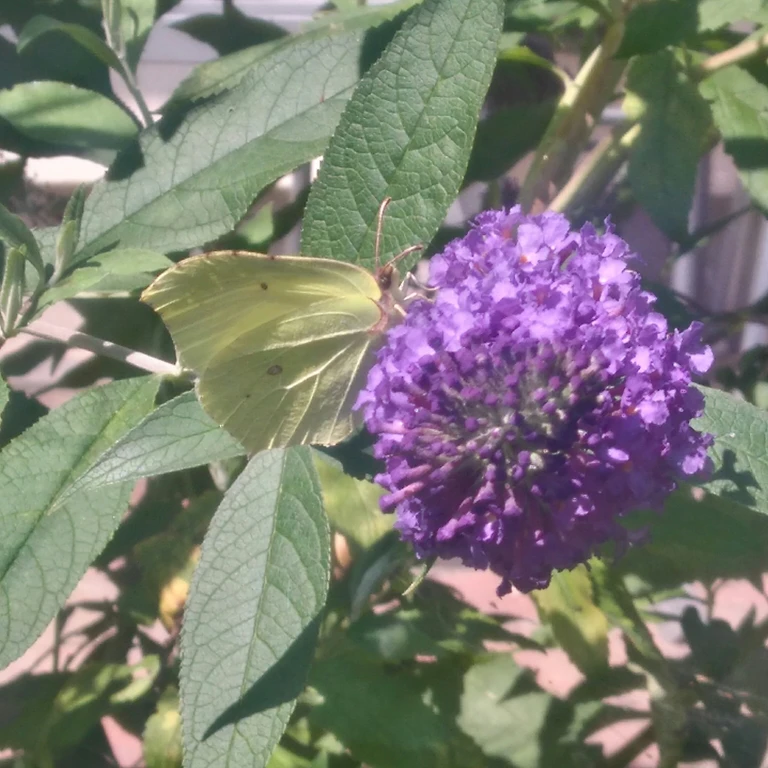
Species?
Gonepteryx rhamni
